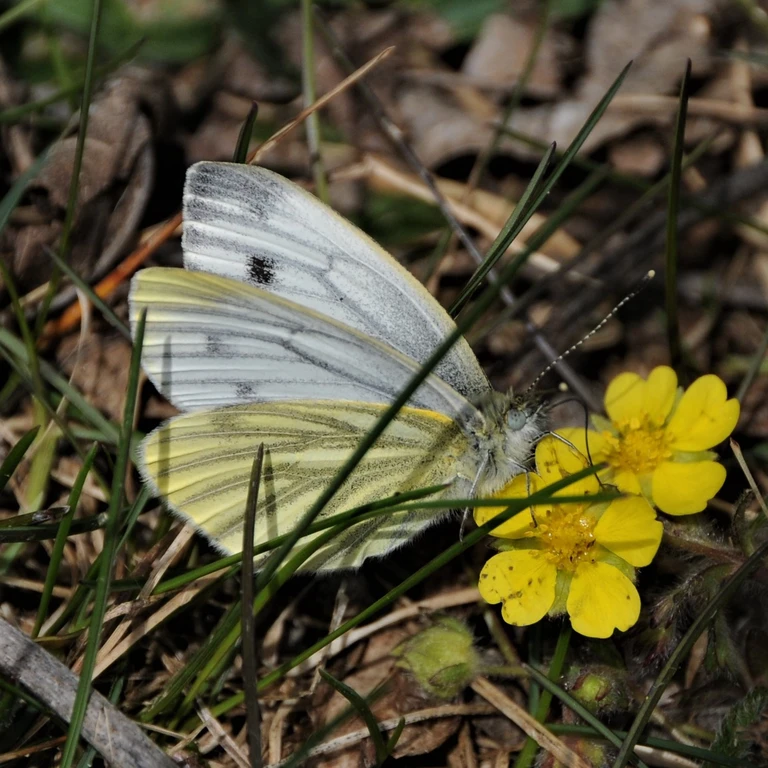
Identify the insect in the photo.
Pieris napi
